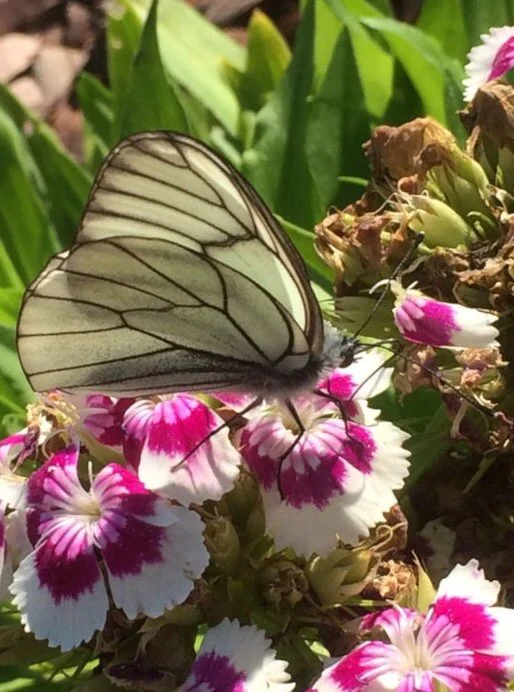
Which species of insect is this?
Aporia crataegi
